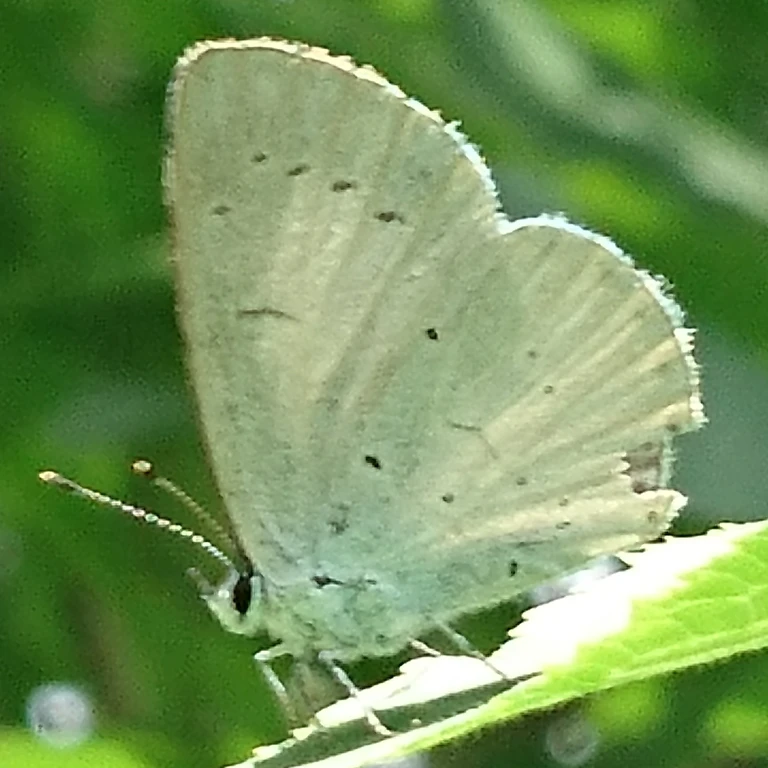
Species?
Celastrina argiolus
